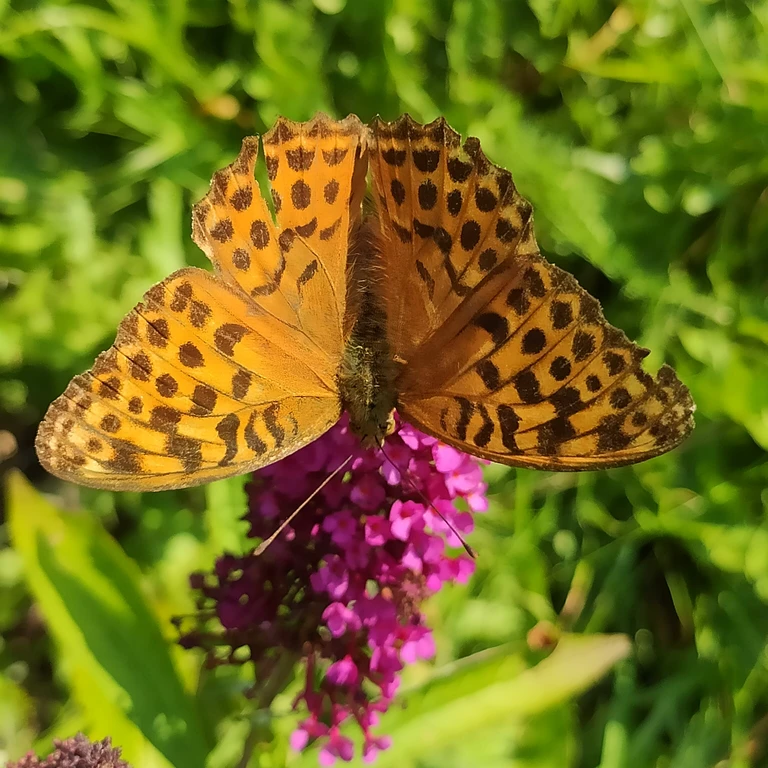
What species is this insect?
Argynnis paphia
